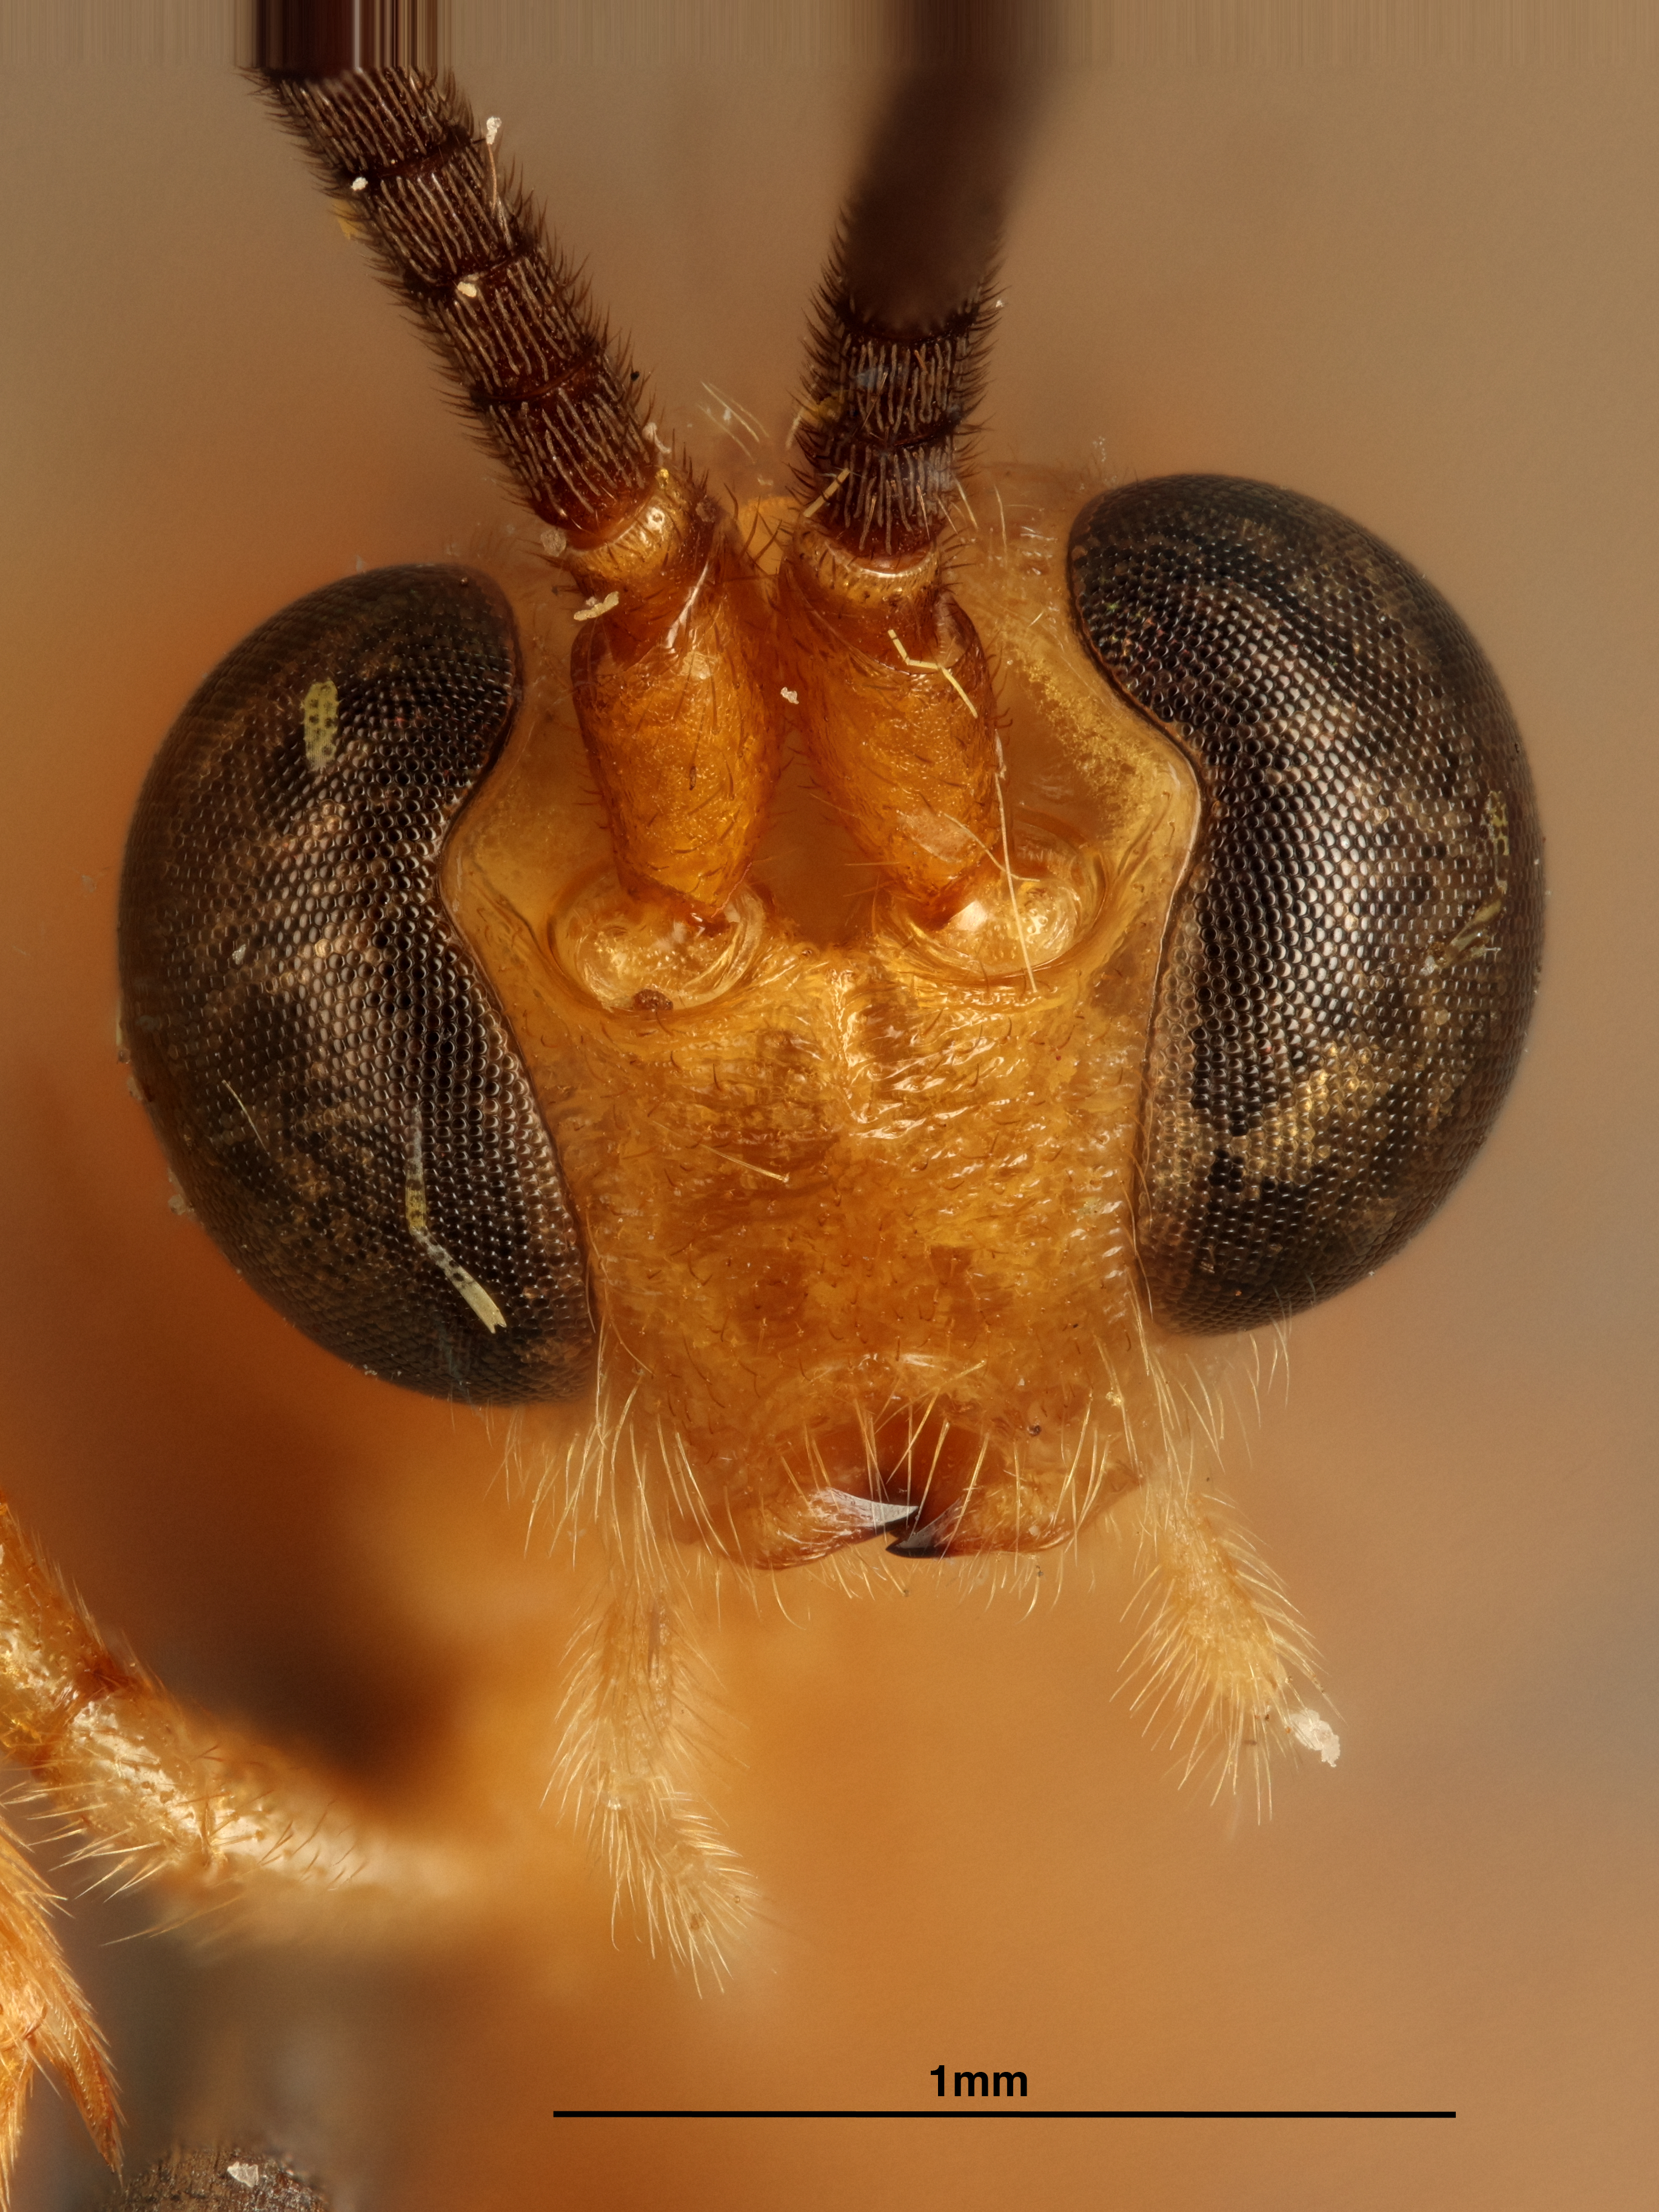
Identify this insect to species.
Aleiodes bakeri
